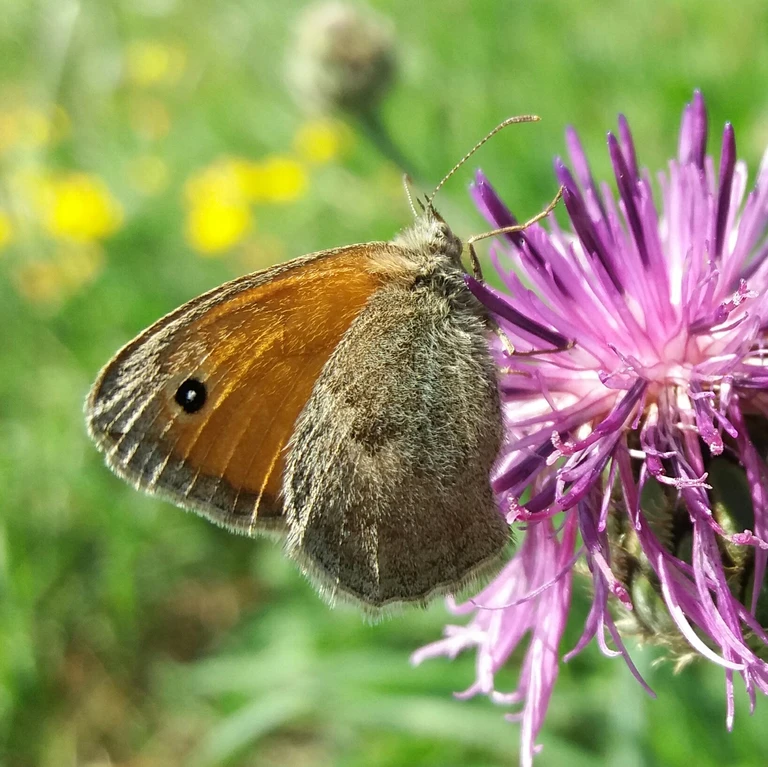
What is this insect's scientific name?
Coenonympha pamphilus
